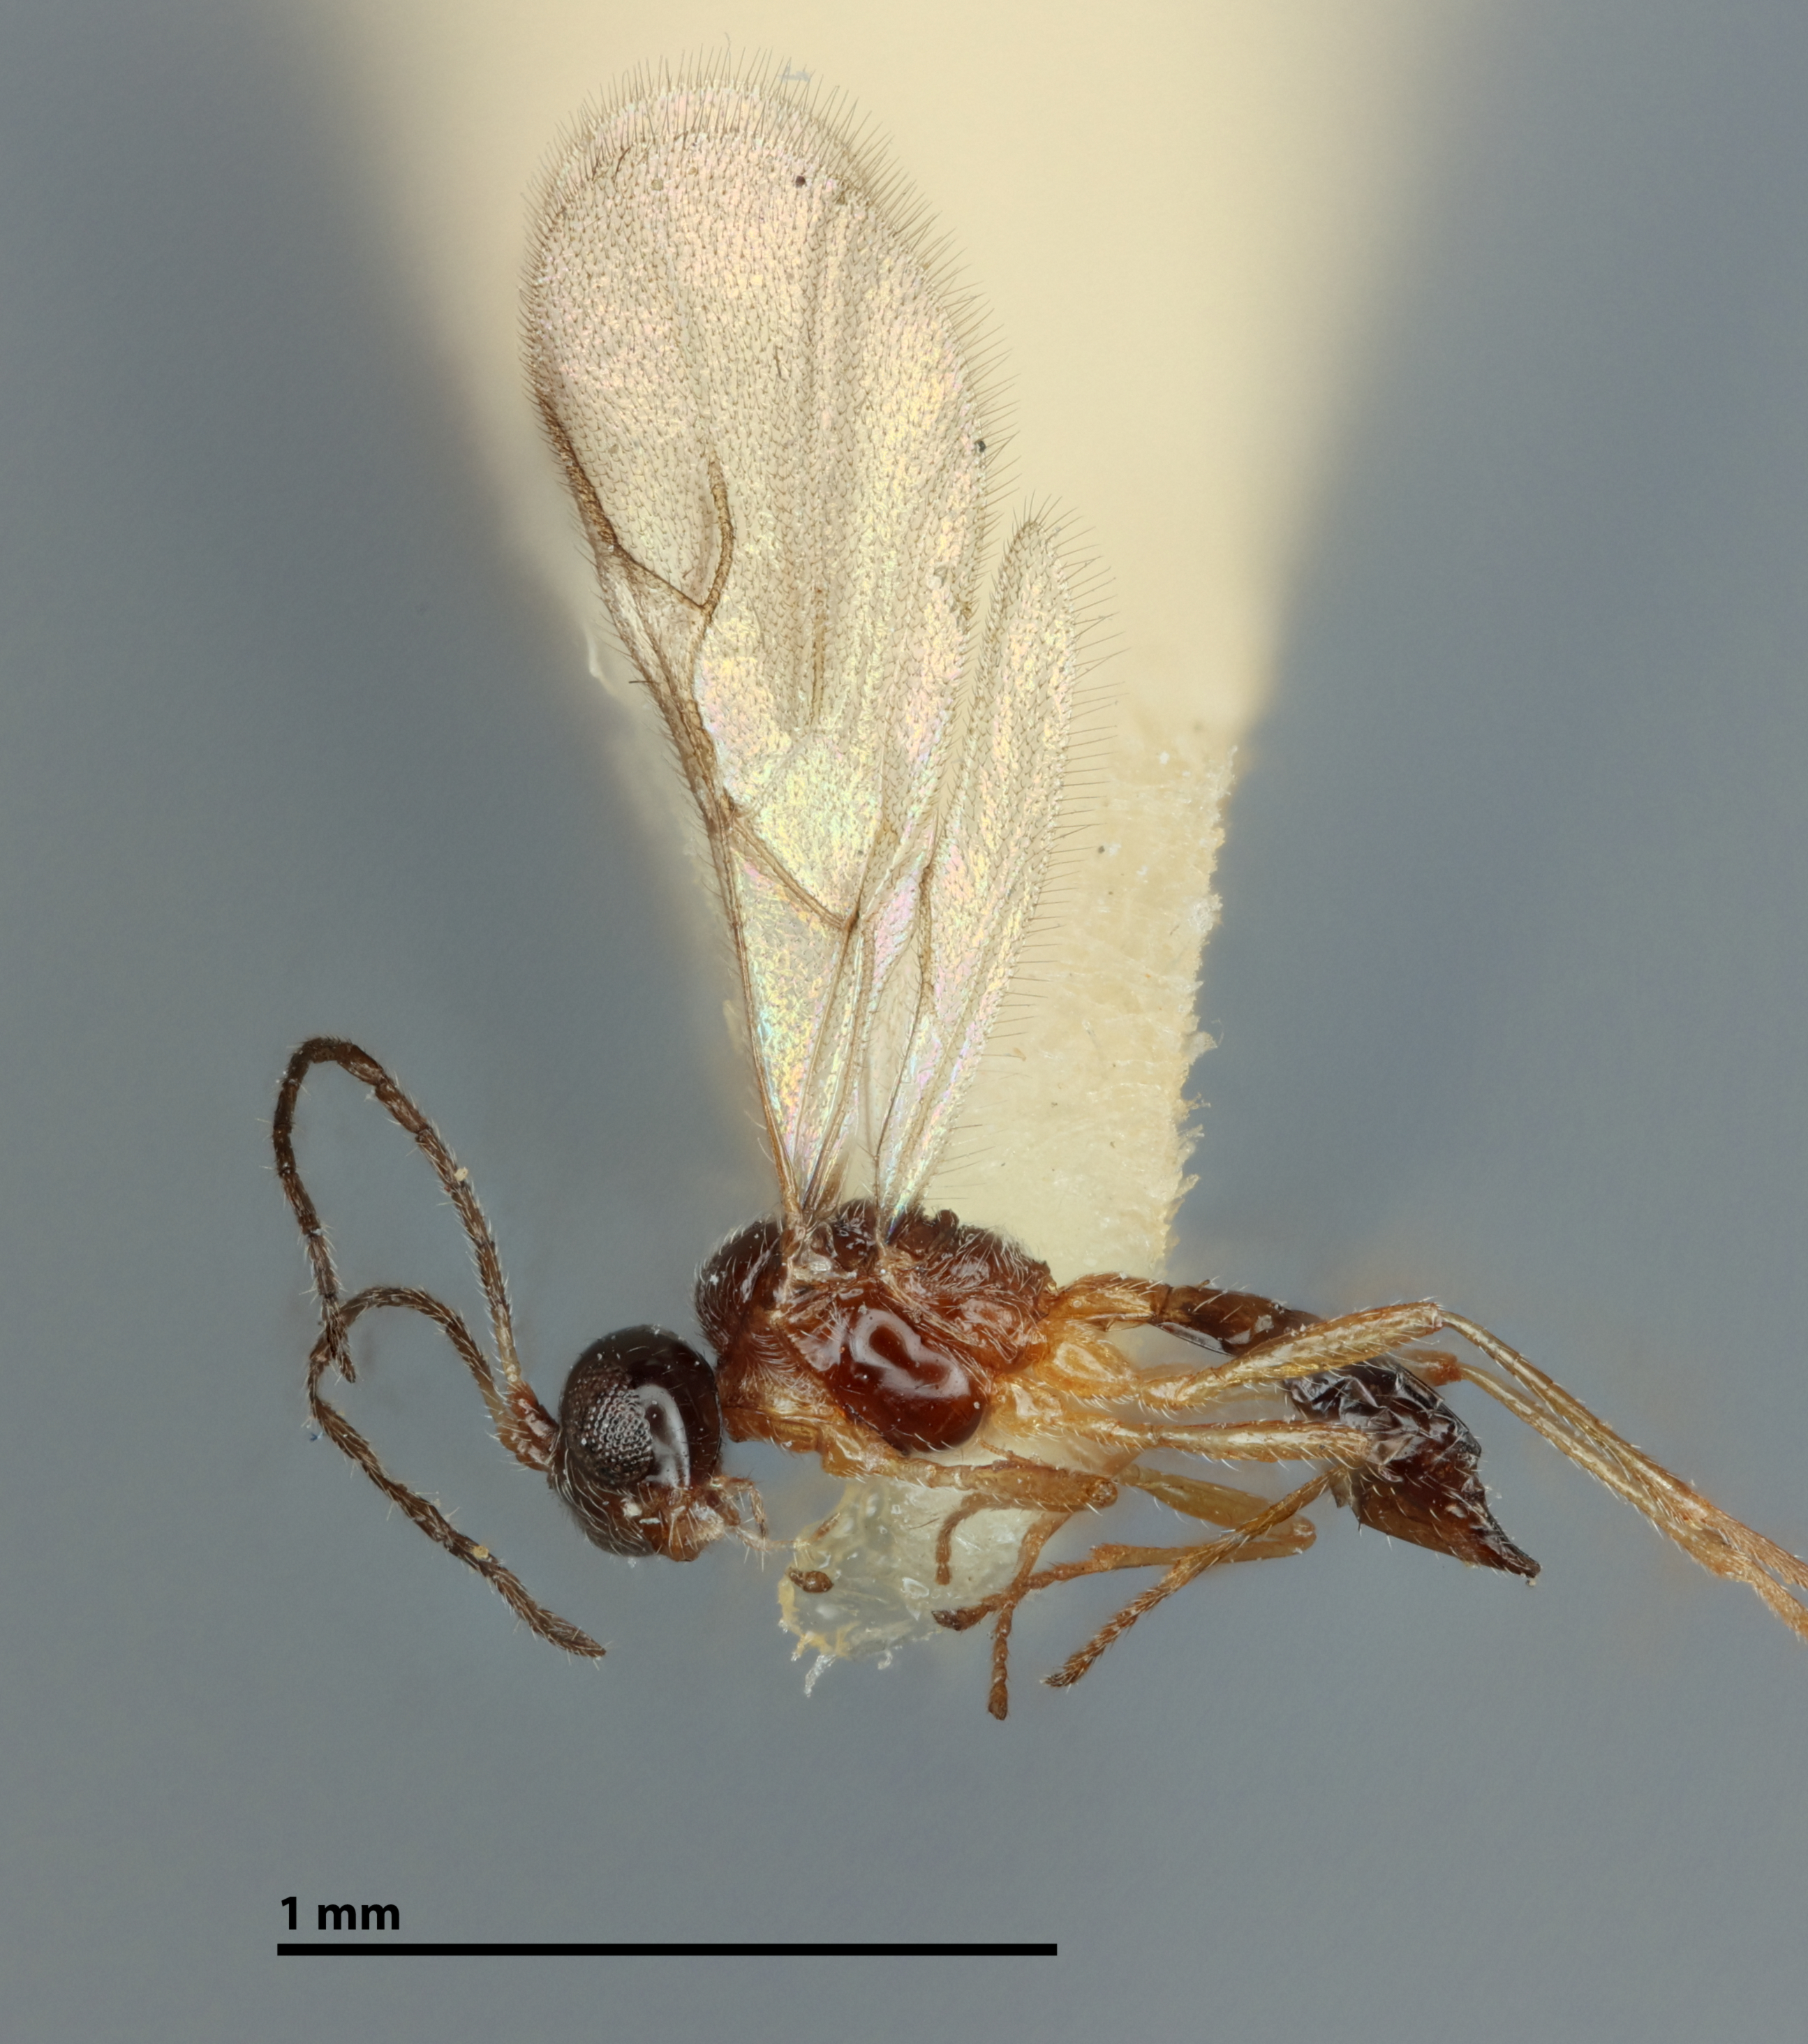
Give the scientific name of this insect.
Praon pakistanum
